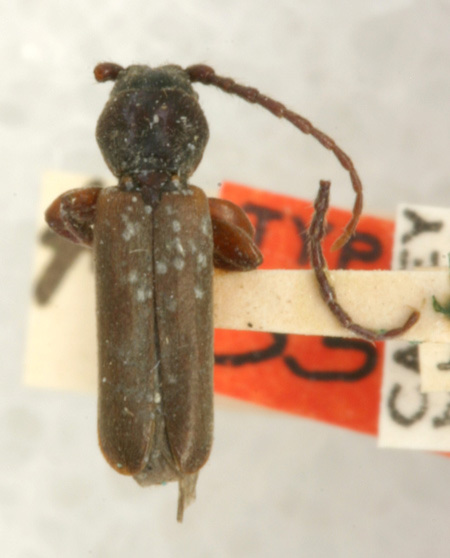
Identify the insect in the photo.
Tetropium cinnamopterum (also Tetropium parvulum)
